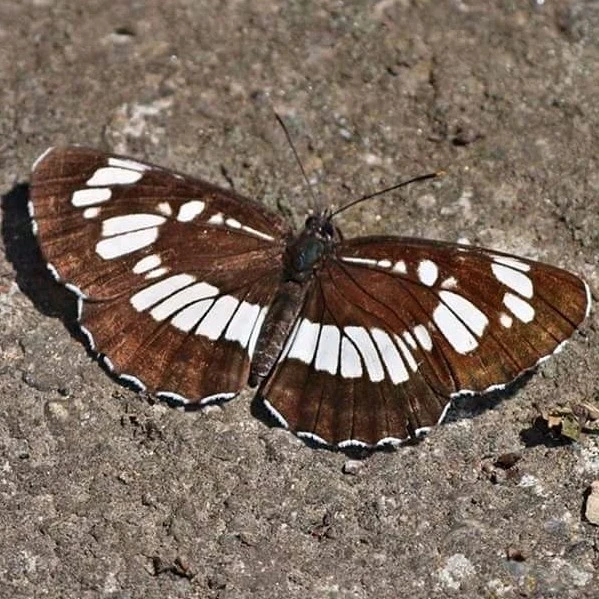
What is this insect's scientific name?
Neptis rivularis
